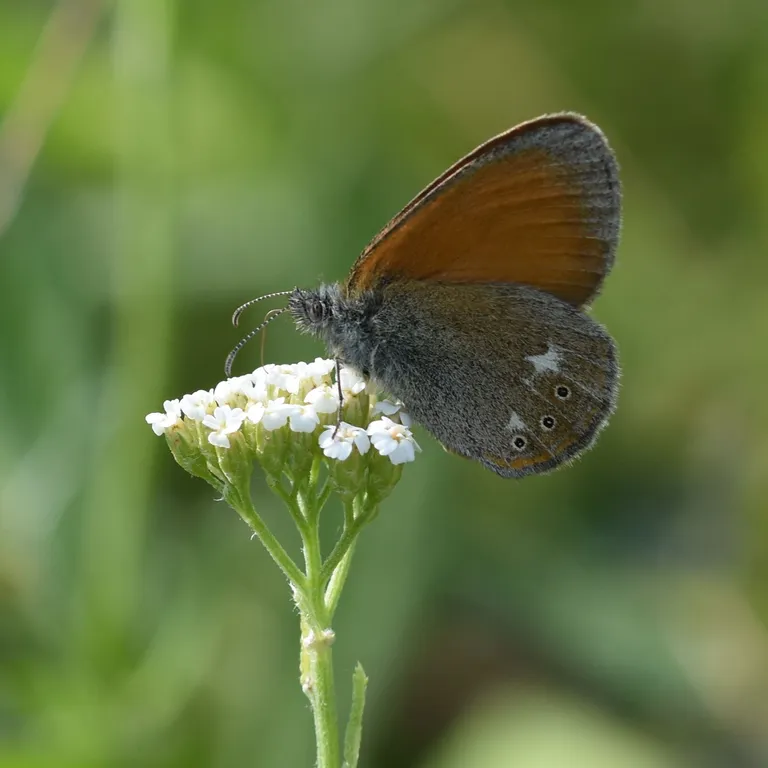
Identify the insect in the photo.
Coenonympha glycerion (also Coenonympha iphis)
